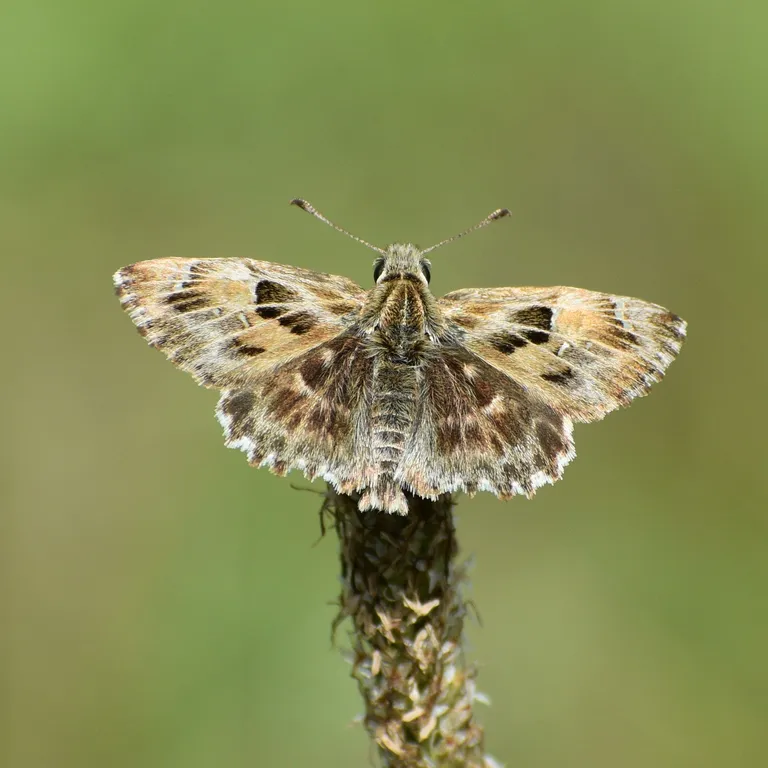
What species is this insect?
Carcharodus alceae
